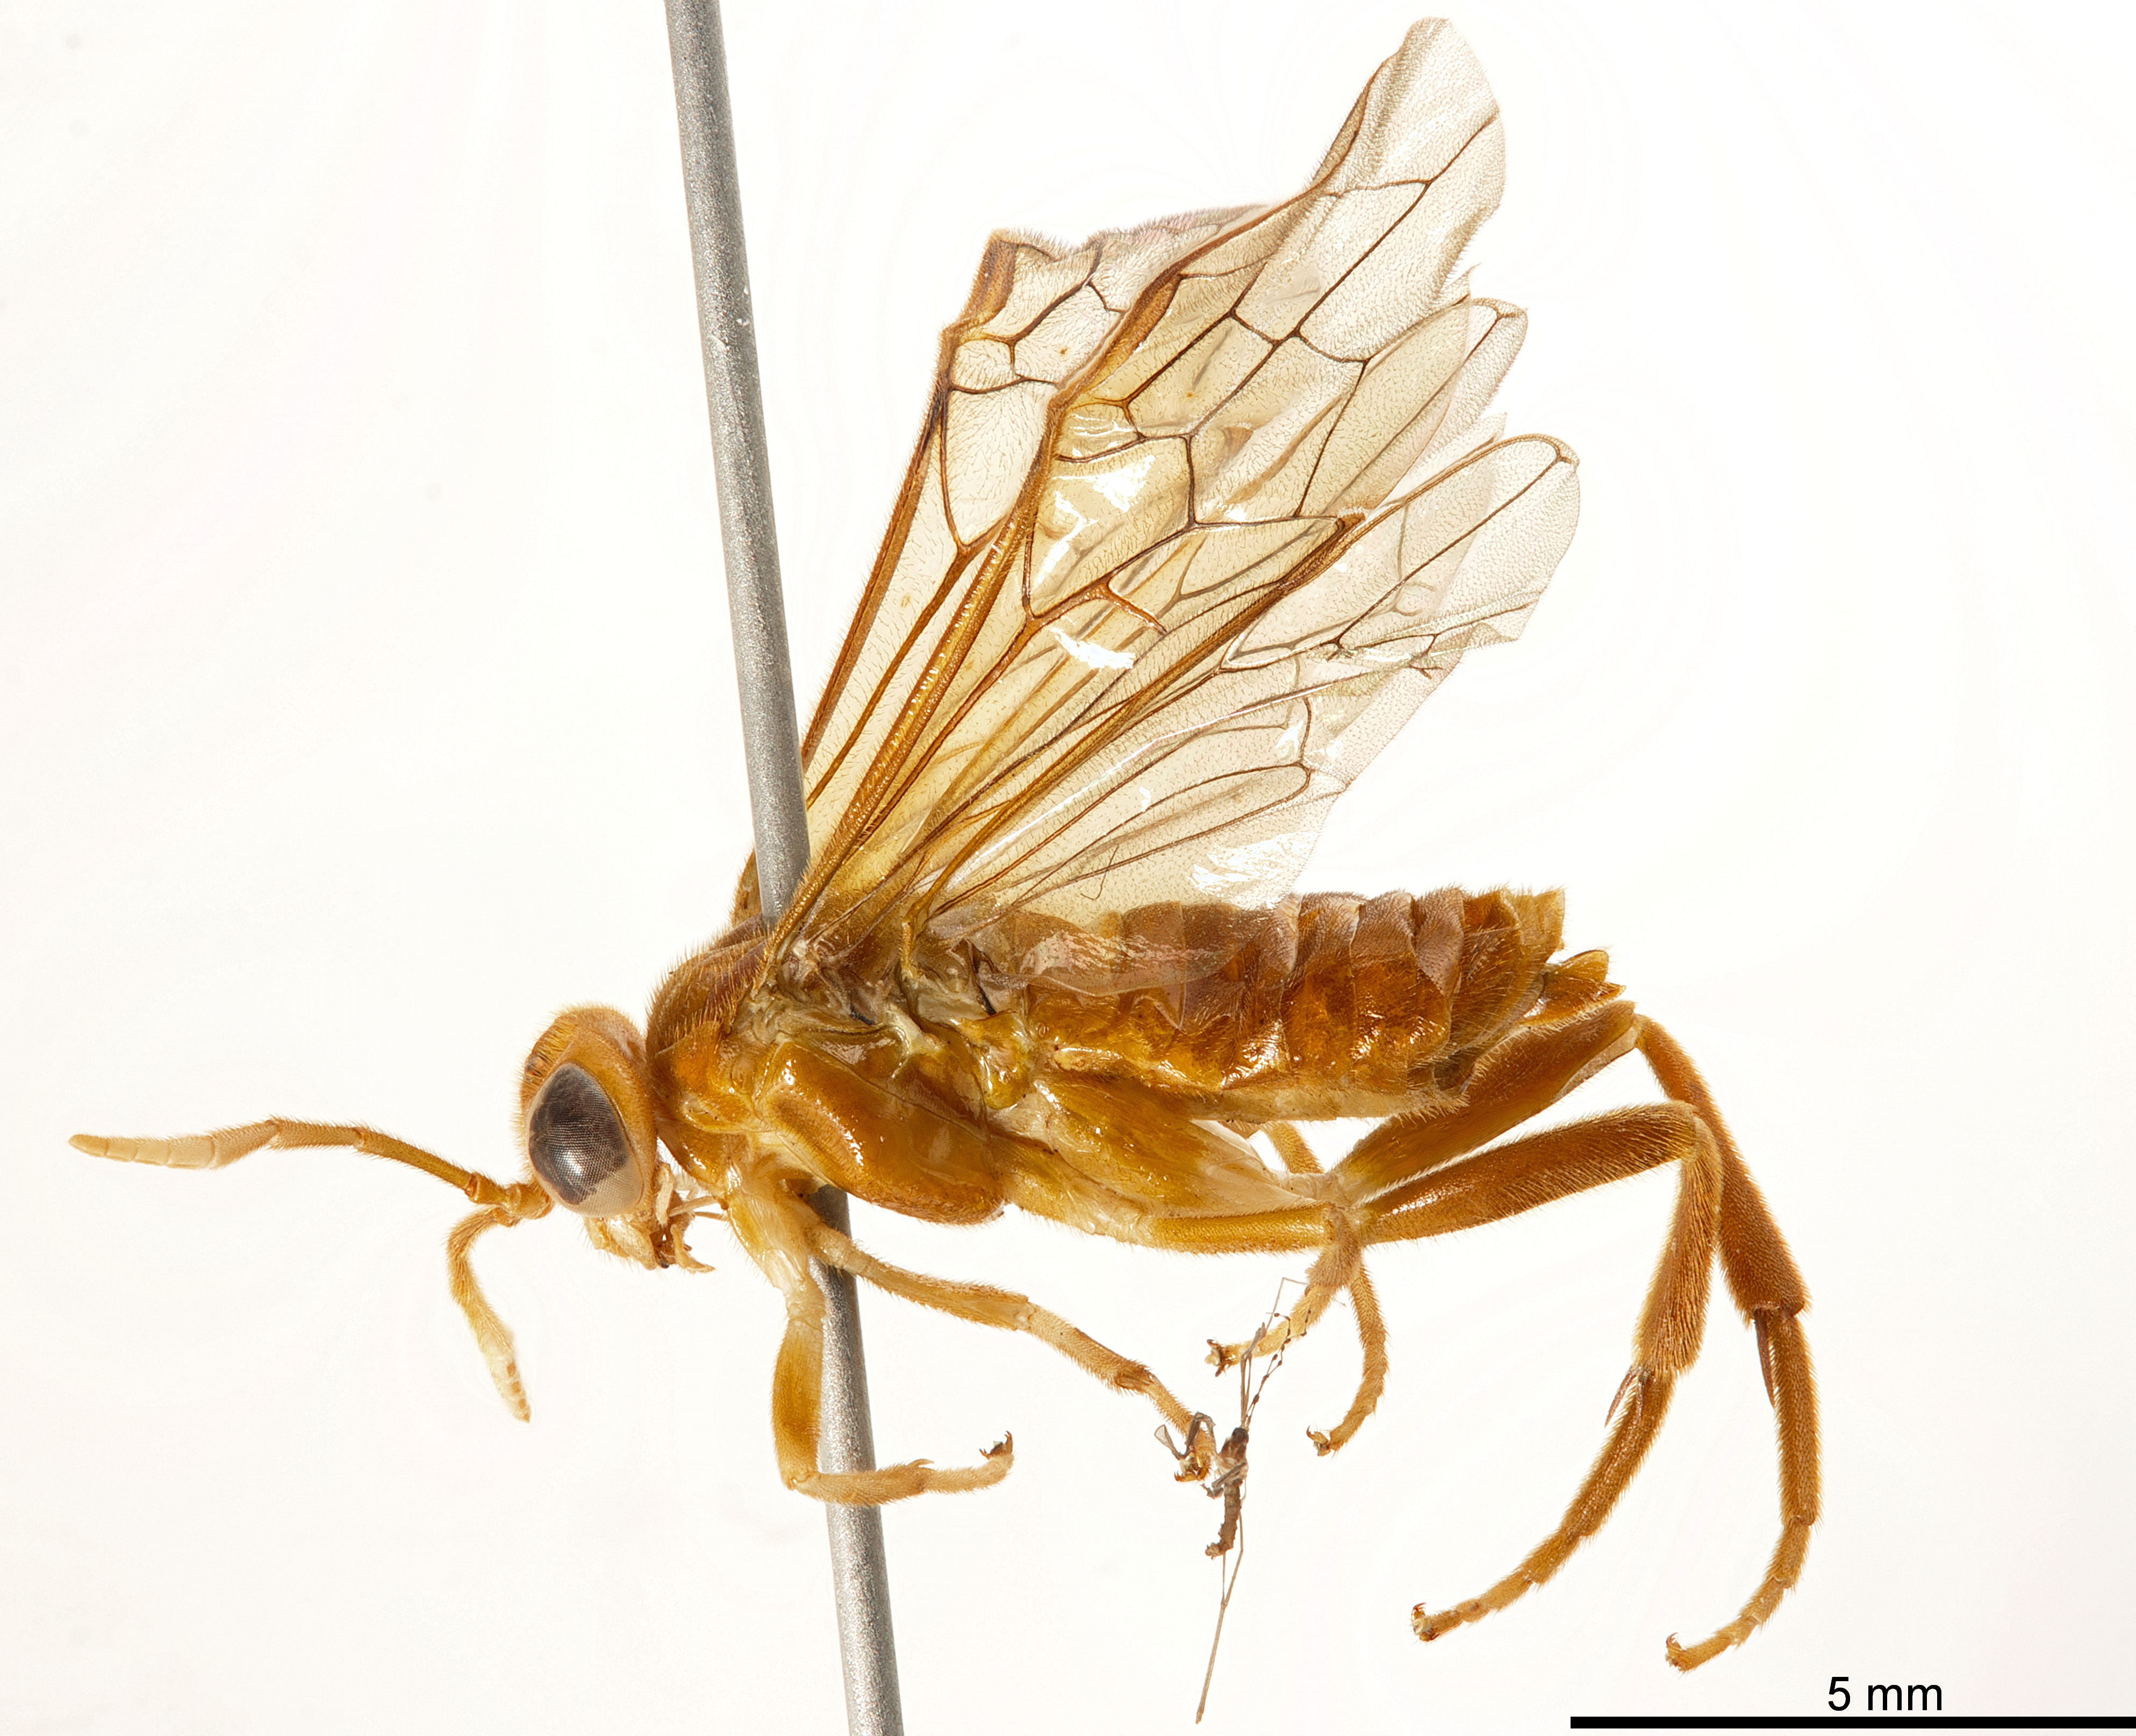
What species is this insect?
Nesotaxonus fulvus
